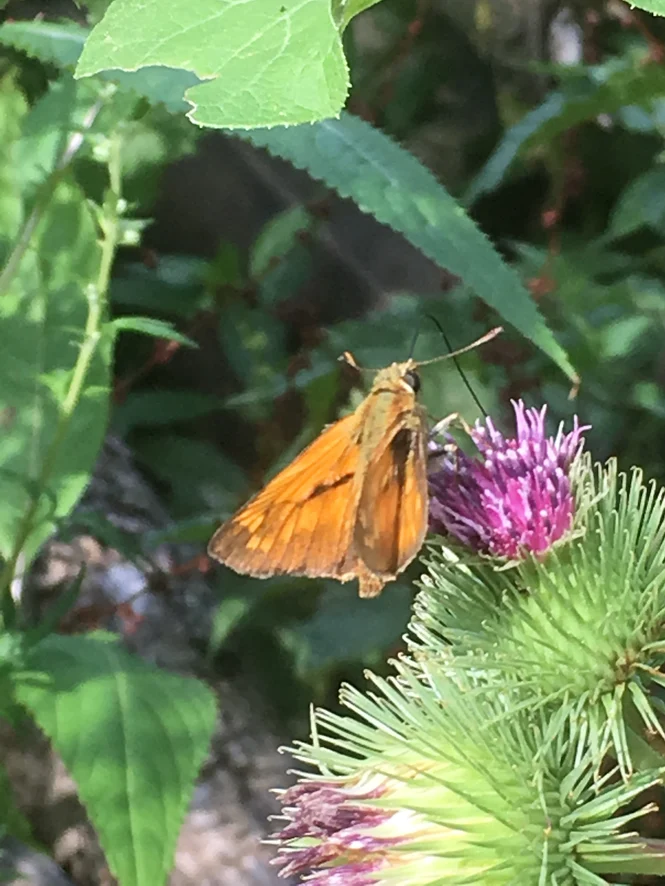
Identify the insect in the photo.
Ochlodes sylvanus (also Ochlodes venata)
